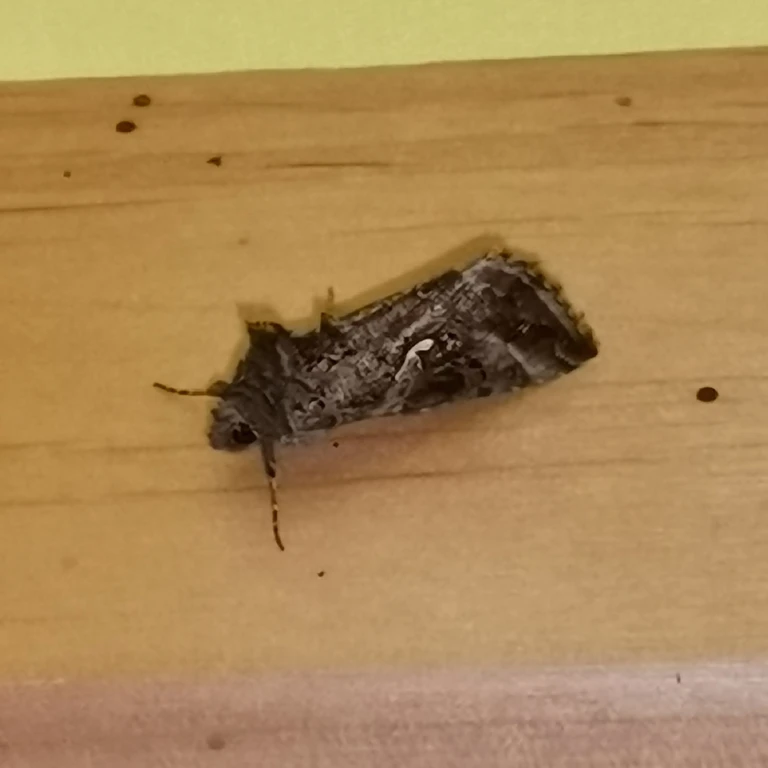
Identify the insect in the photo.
Autographa gamma
